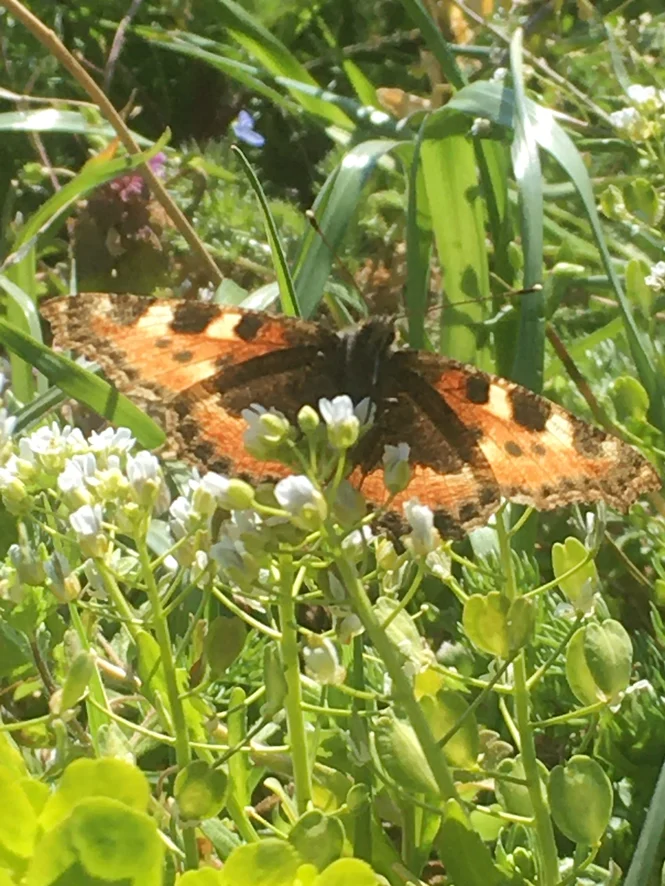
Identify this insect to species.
Aglais urticae
